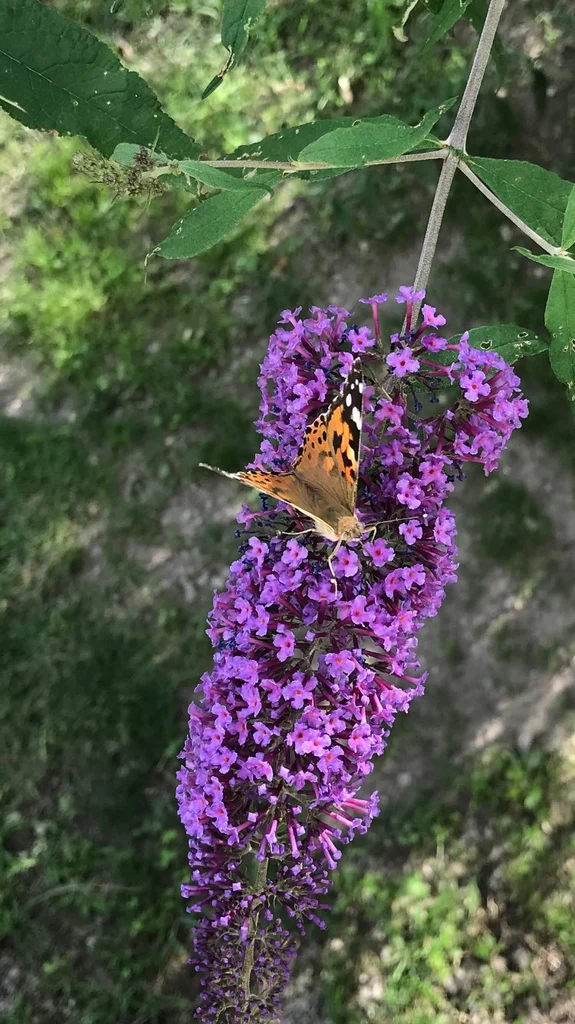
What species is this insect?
Vanessa cardui
